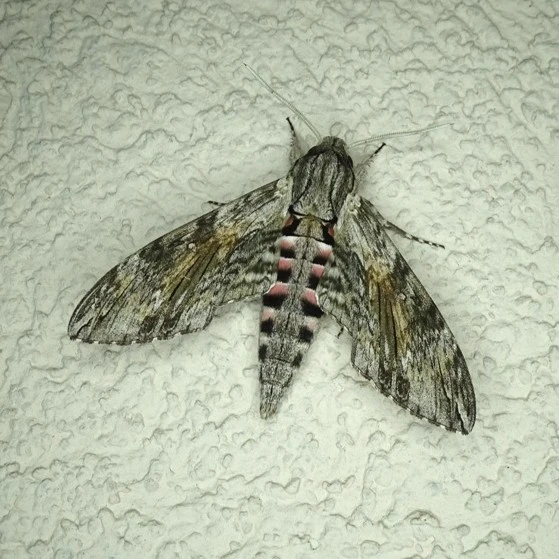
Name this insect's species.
Agrius convolvuli
